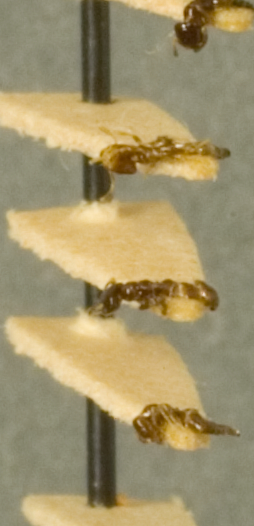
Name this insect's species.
Myrmelachista skwarrae
